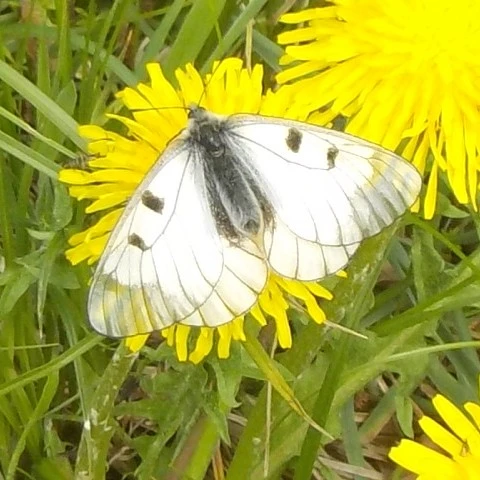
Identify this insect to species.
Parnassius mnemosyne
